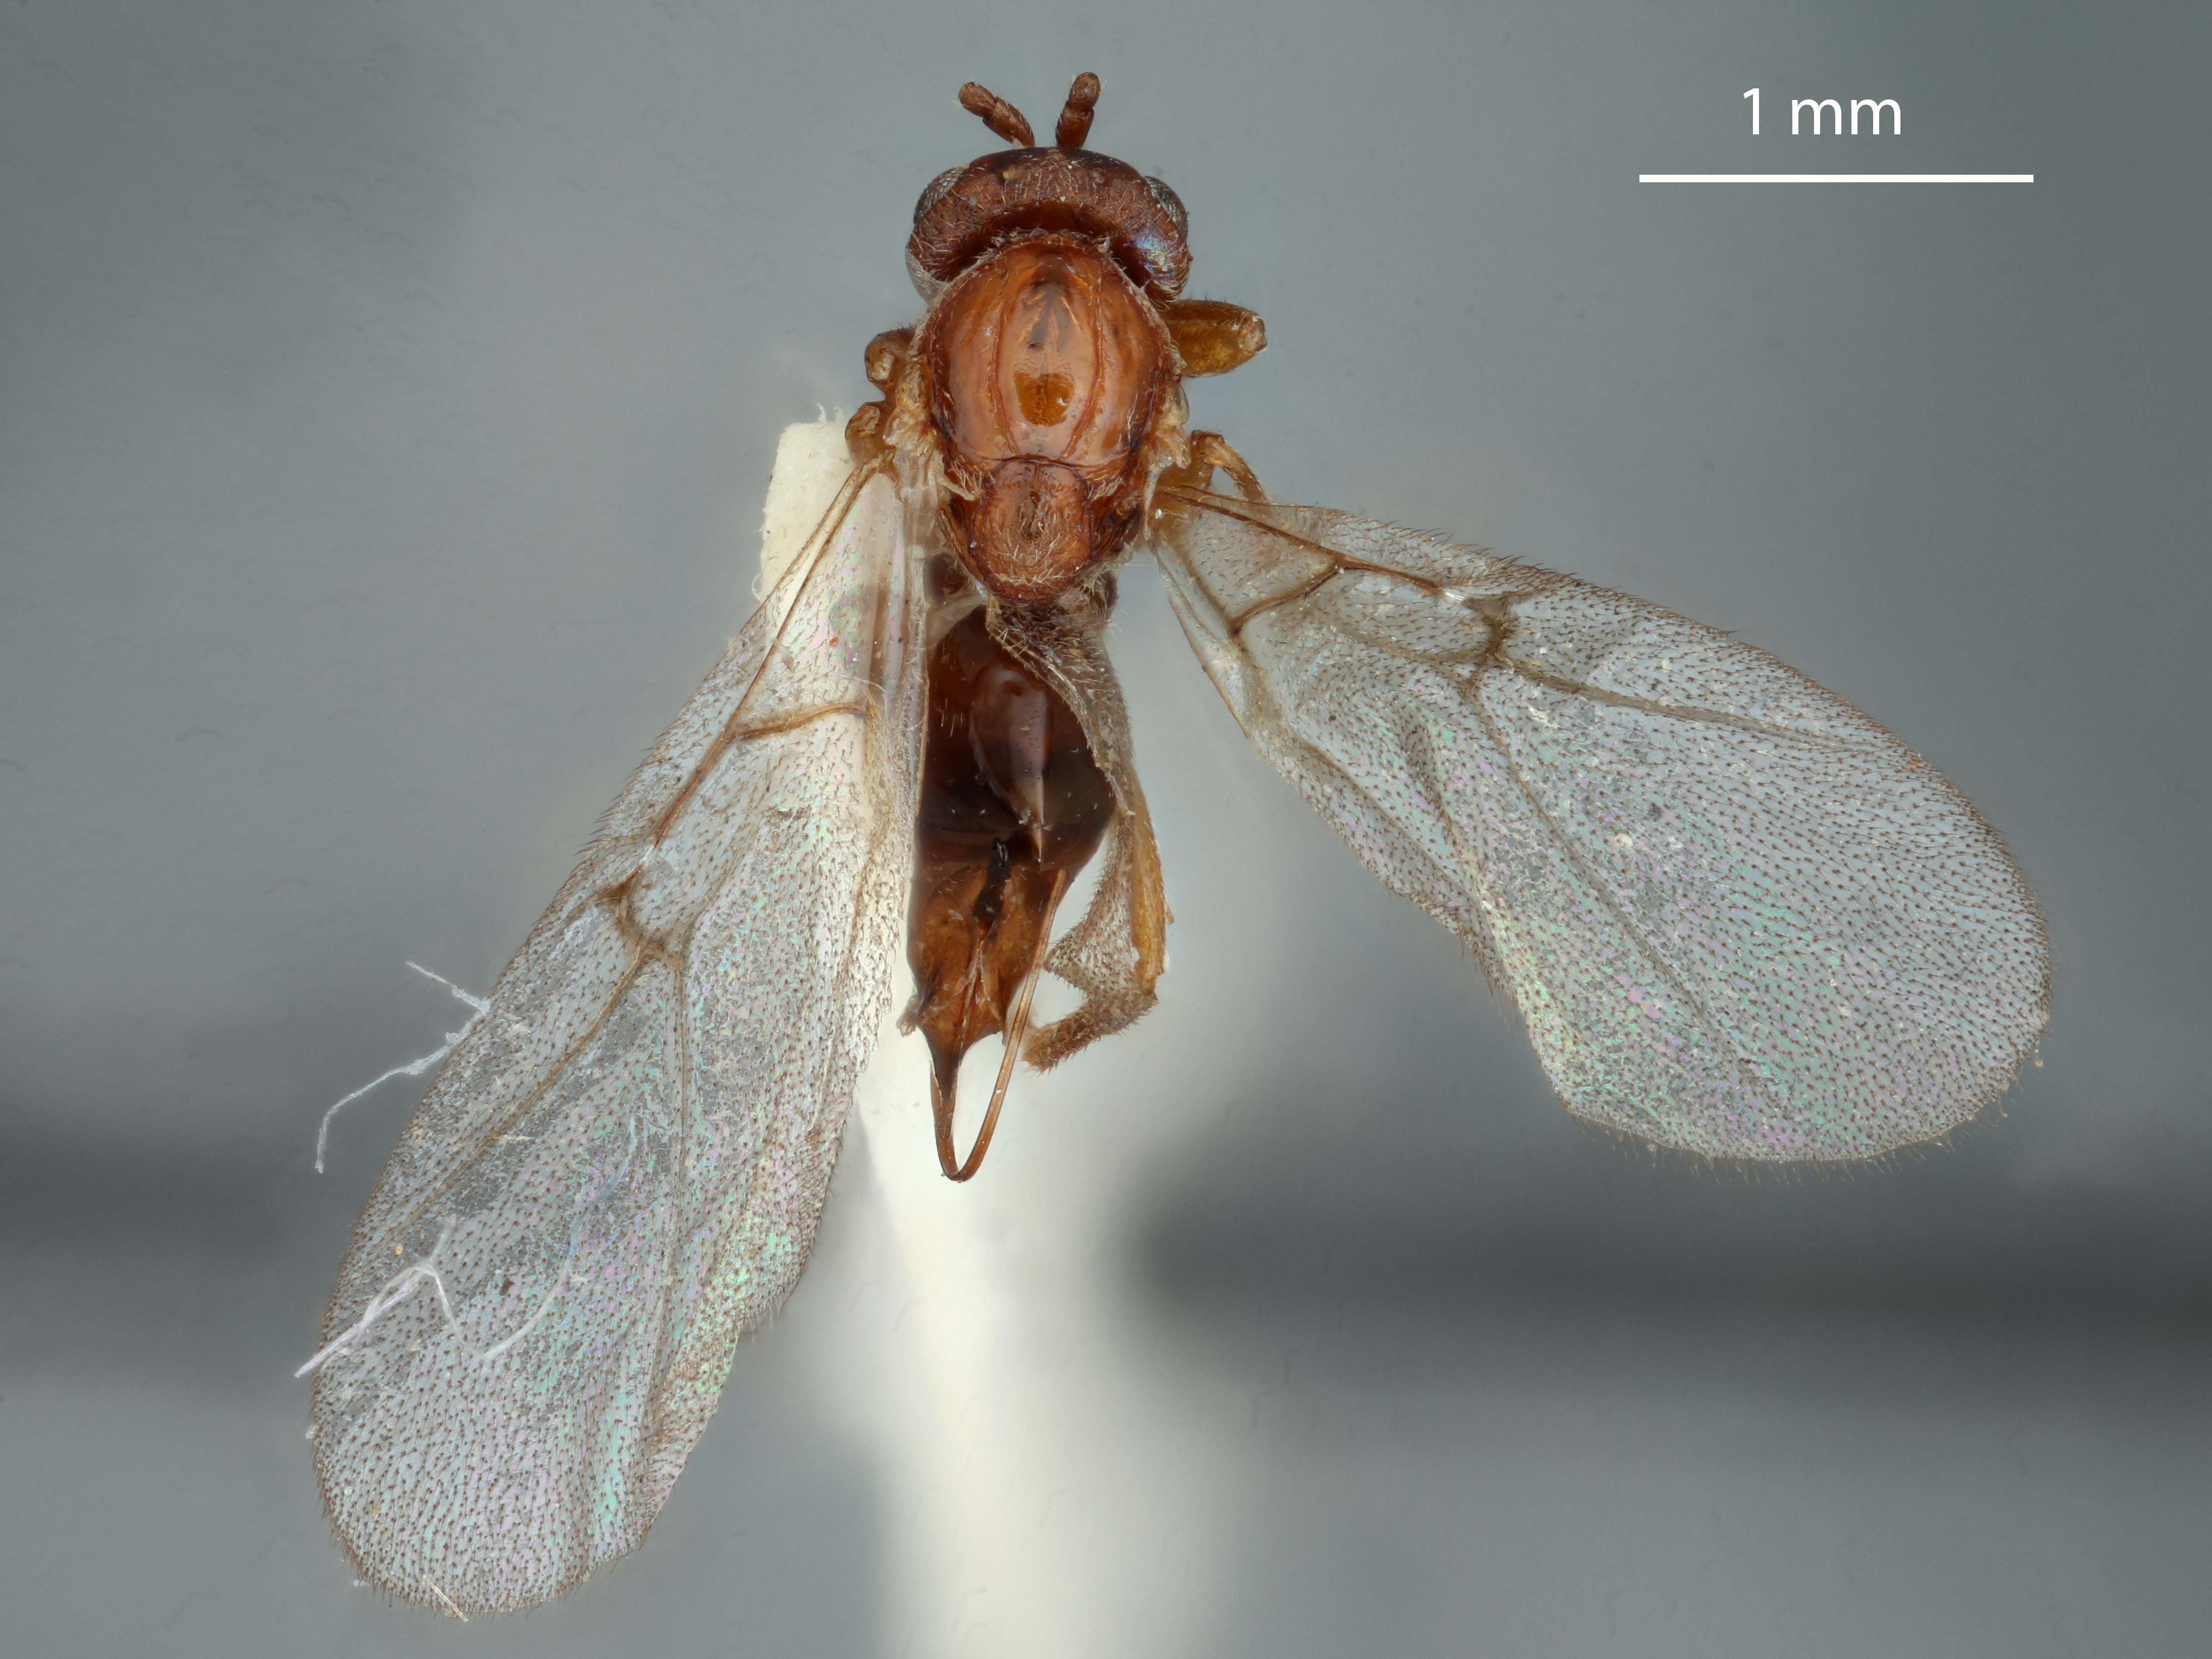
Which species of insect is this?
Dryocosmus grumatus
